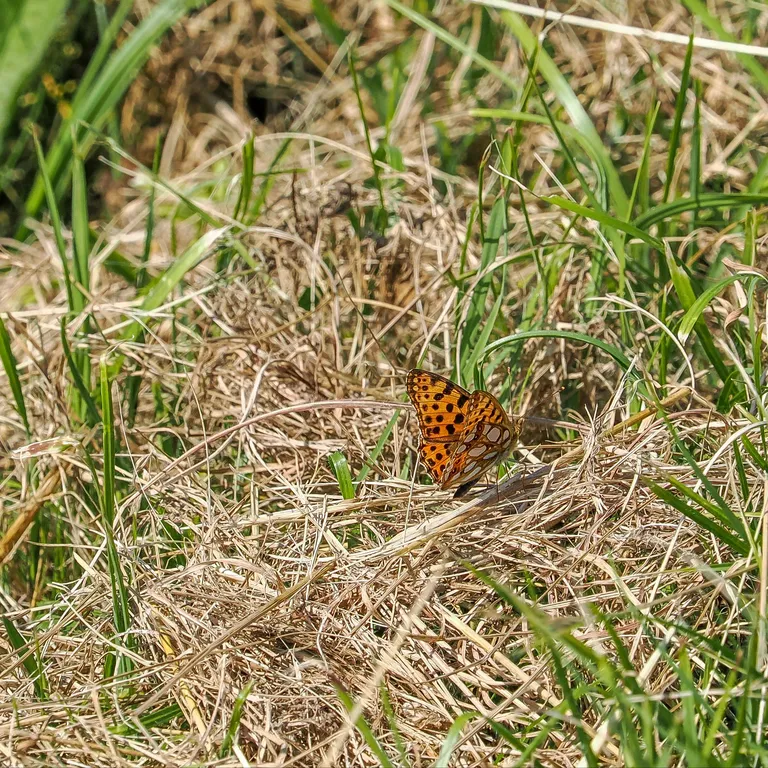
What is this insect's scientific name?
Issoria lathonia
